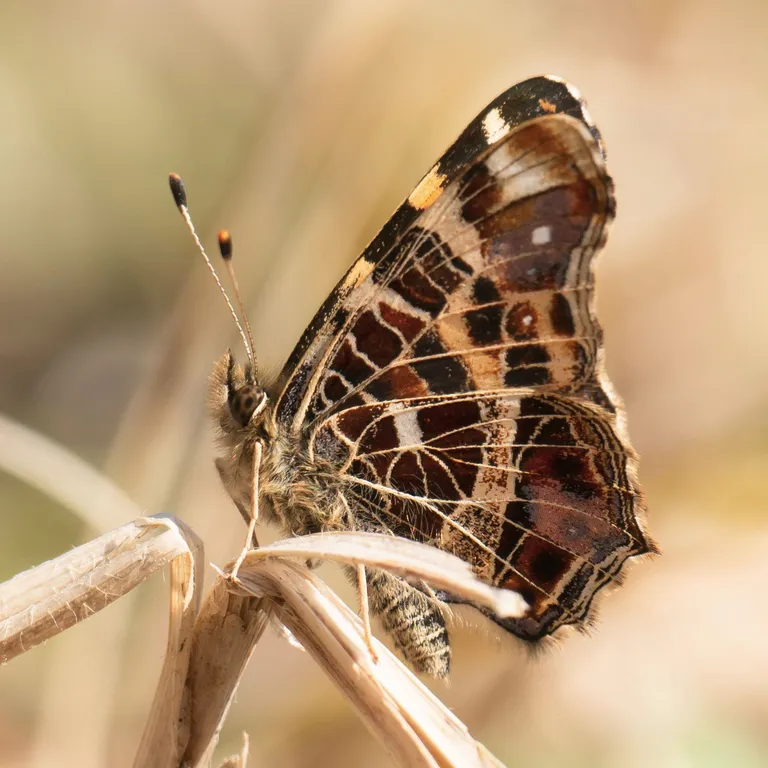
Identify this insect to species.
Araschnia levana
